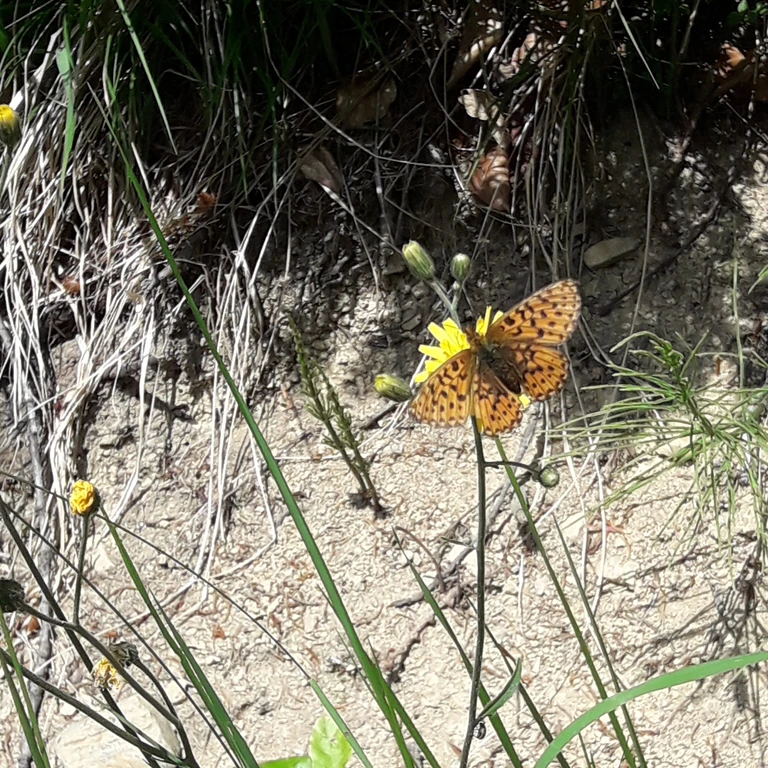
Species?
Boloria euphrosyne (also Clossiana euphrosyne)
